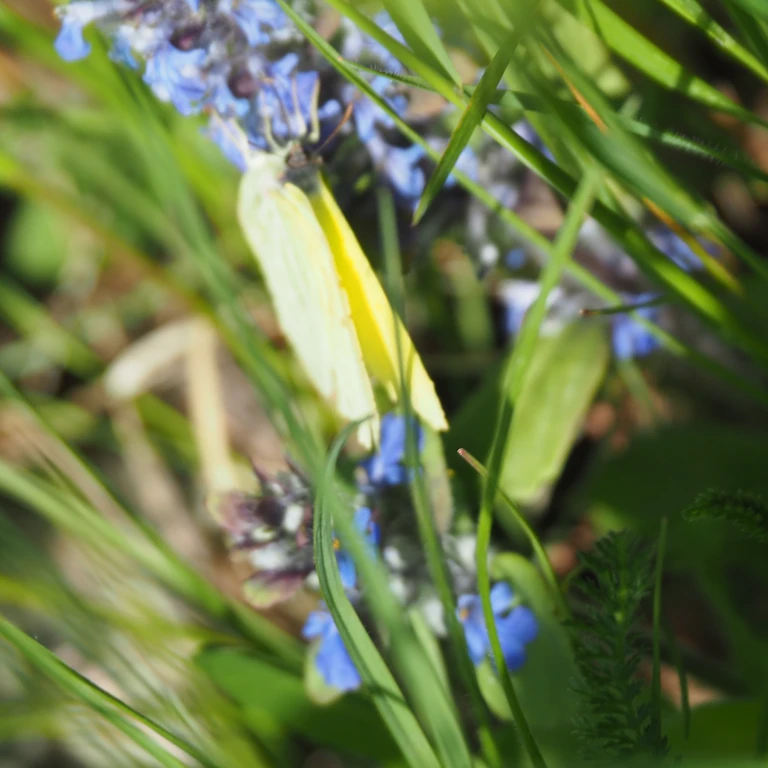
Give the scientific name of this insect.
Gonepteryx rhamni
